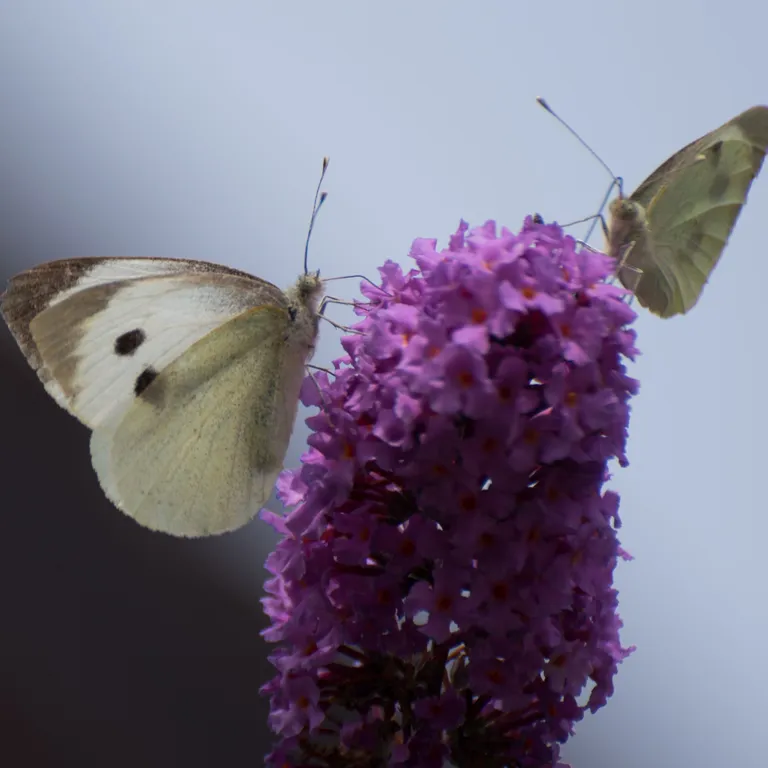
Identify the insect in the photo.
Pieris brassicae
